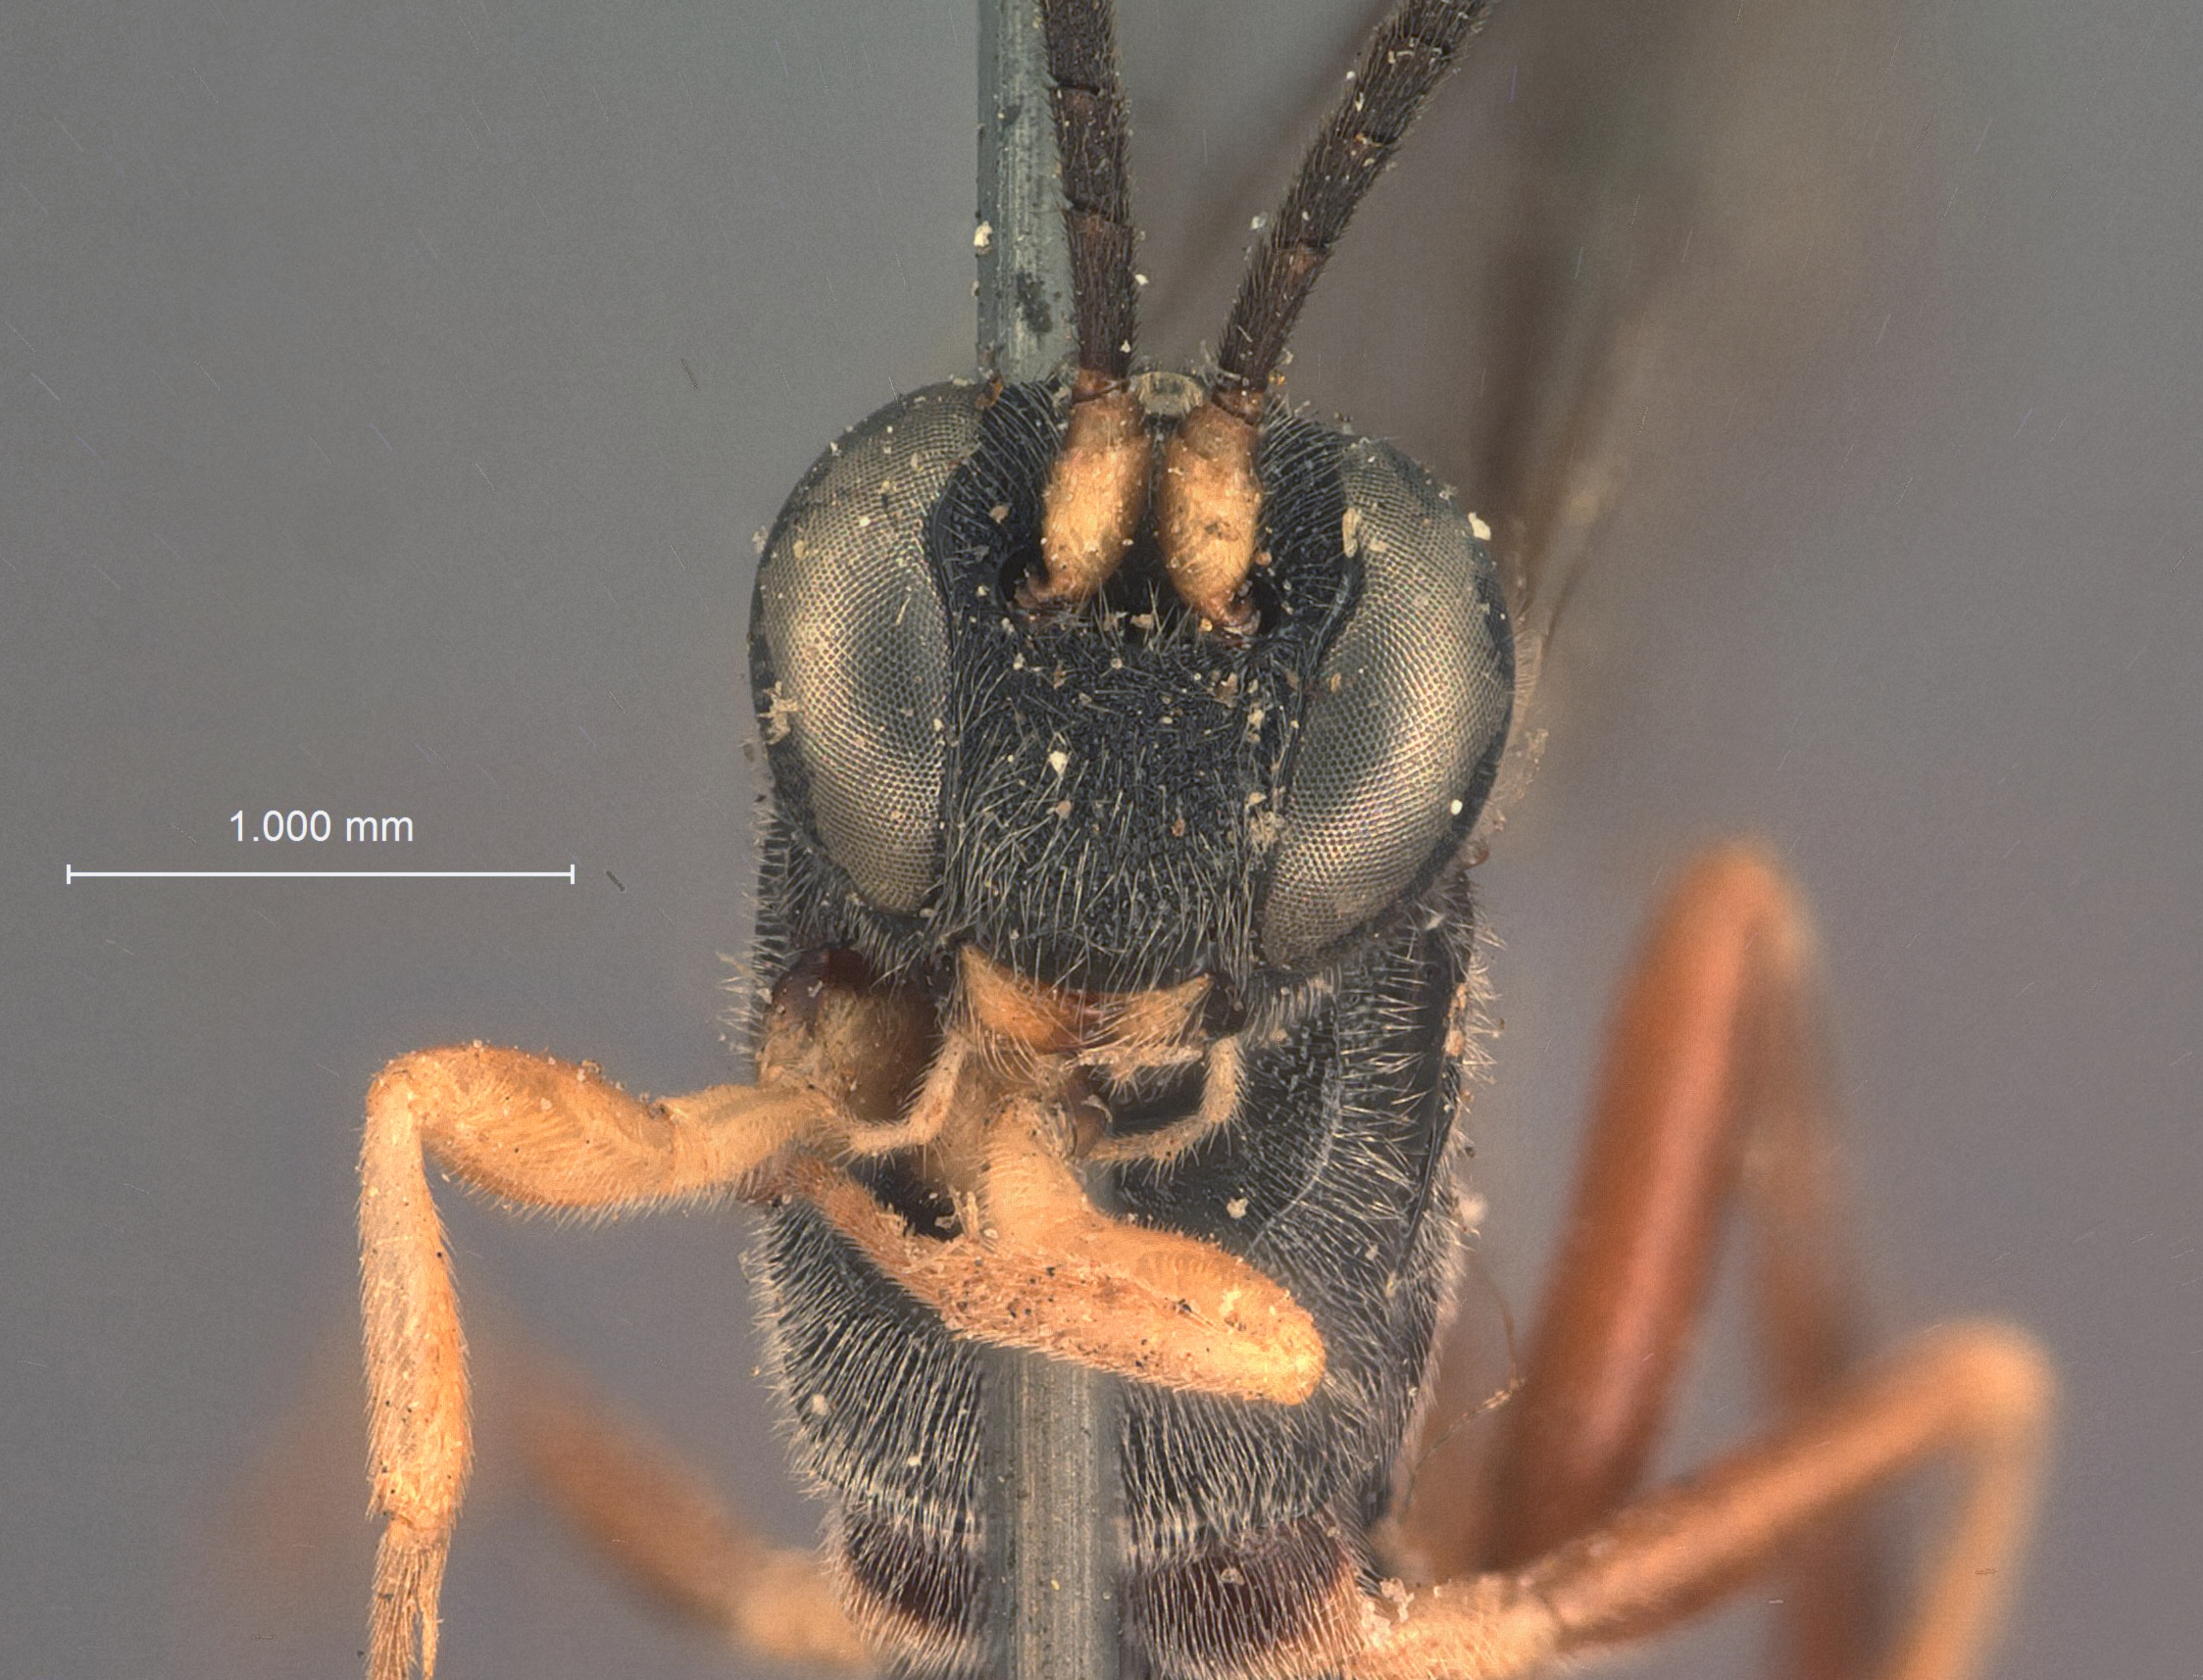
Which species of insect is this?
Limneria sessilis
